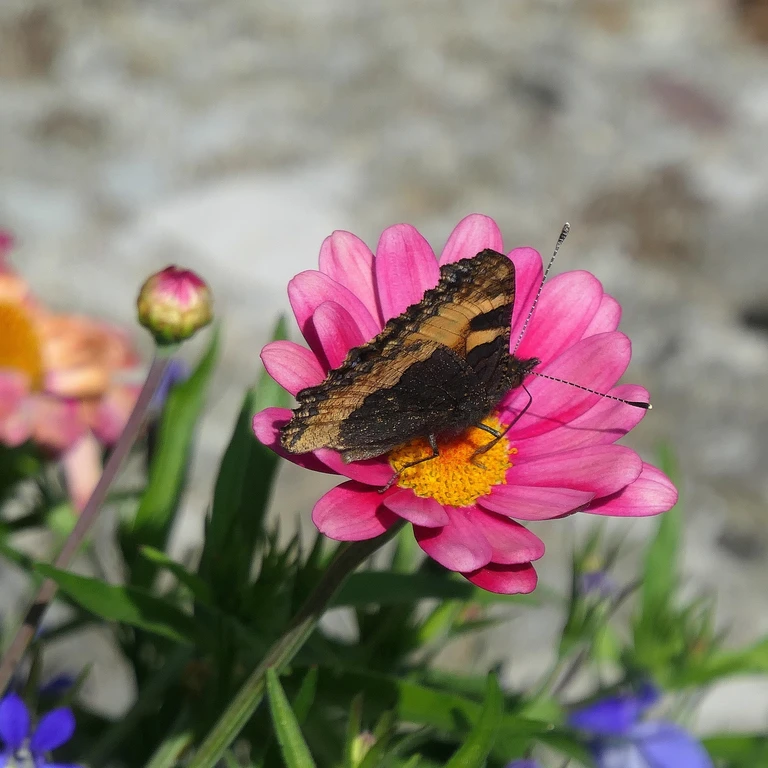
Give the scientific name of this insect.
Aglais urticae
